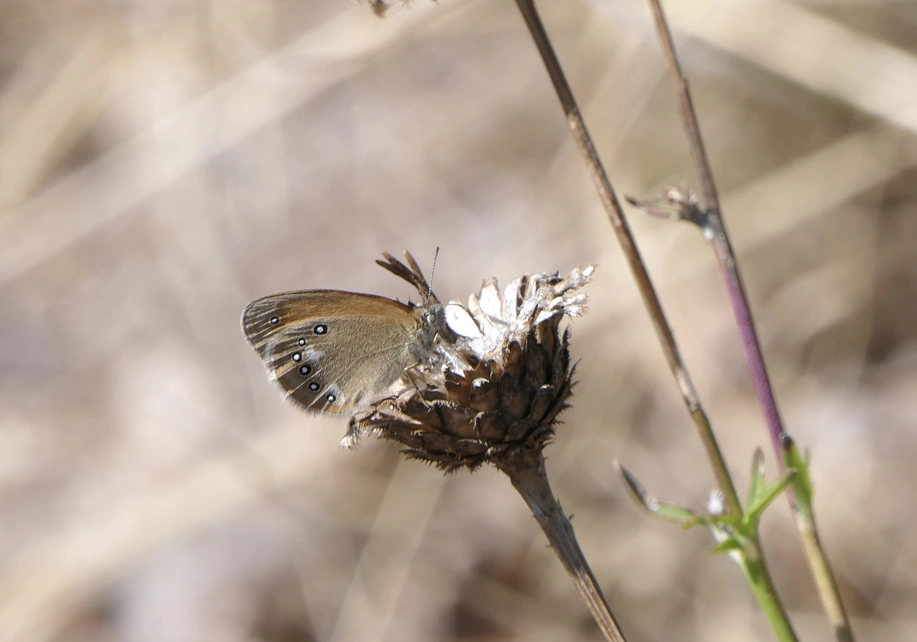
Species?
Coenonympha glycerion (also Coenonympha iphis)
